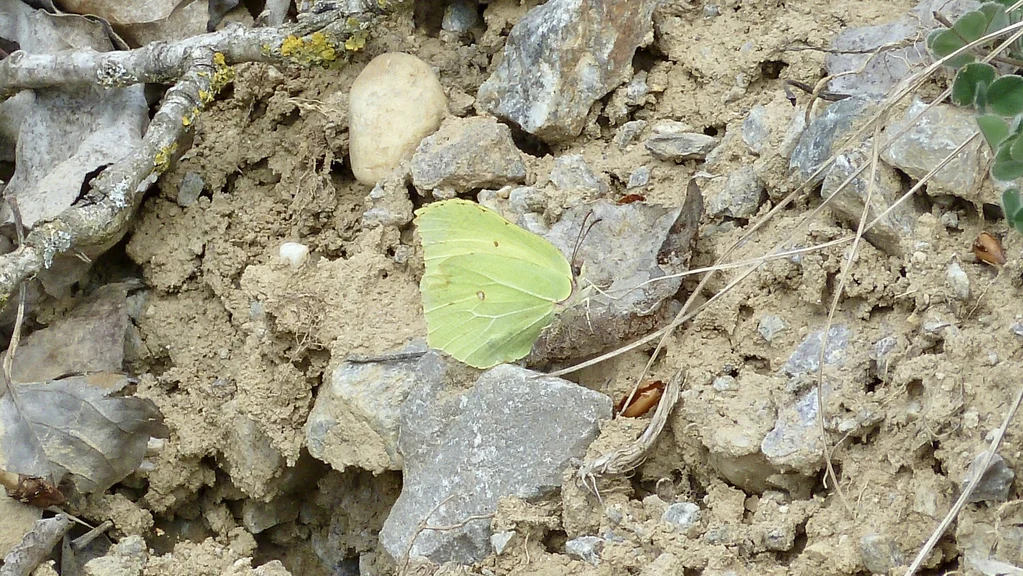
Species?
Gonepteryx rhamni
